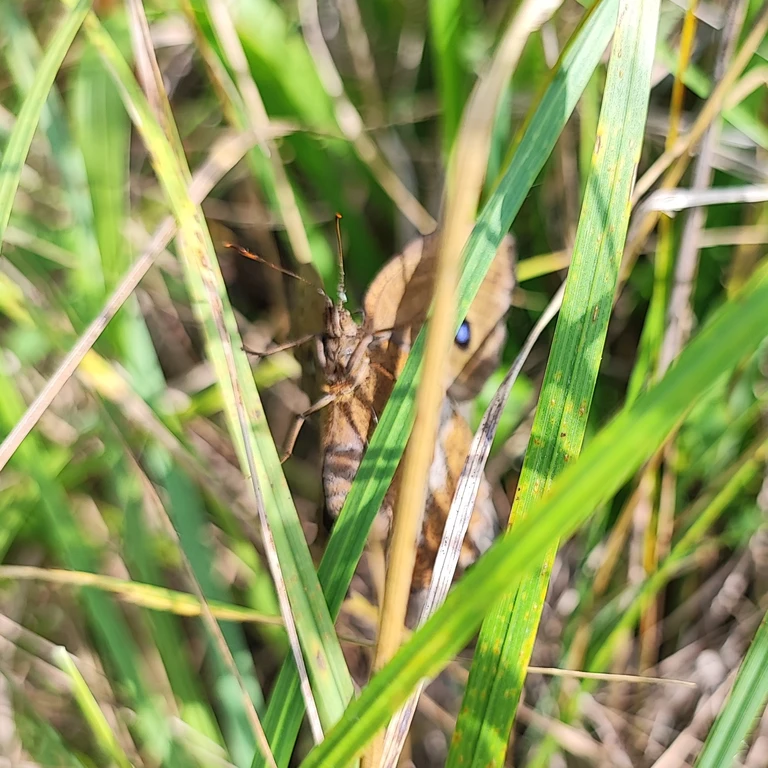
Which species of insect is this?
Minois dryas
